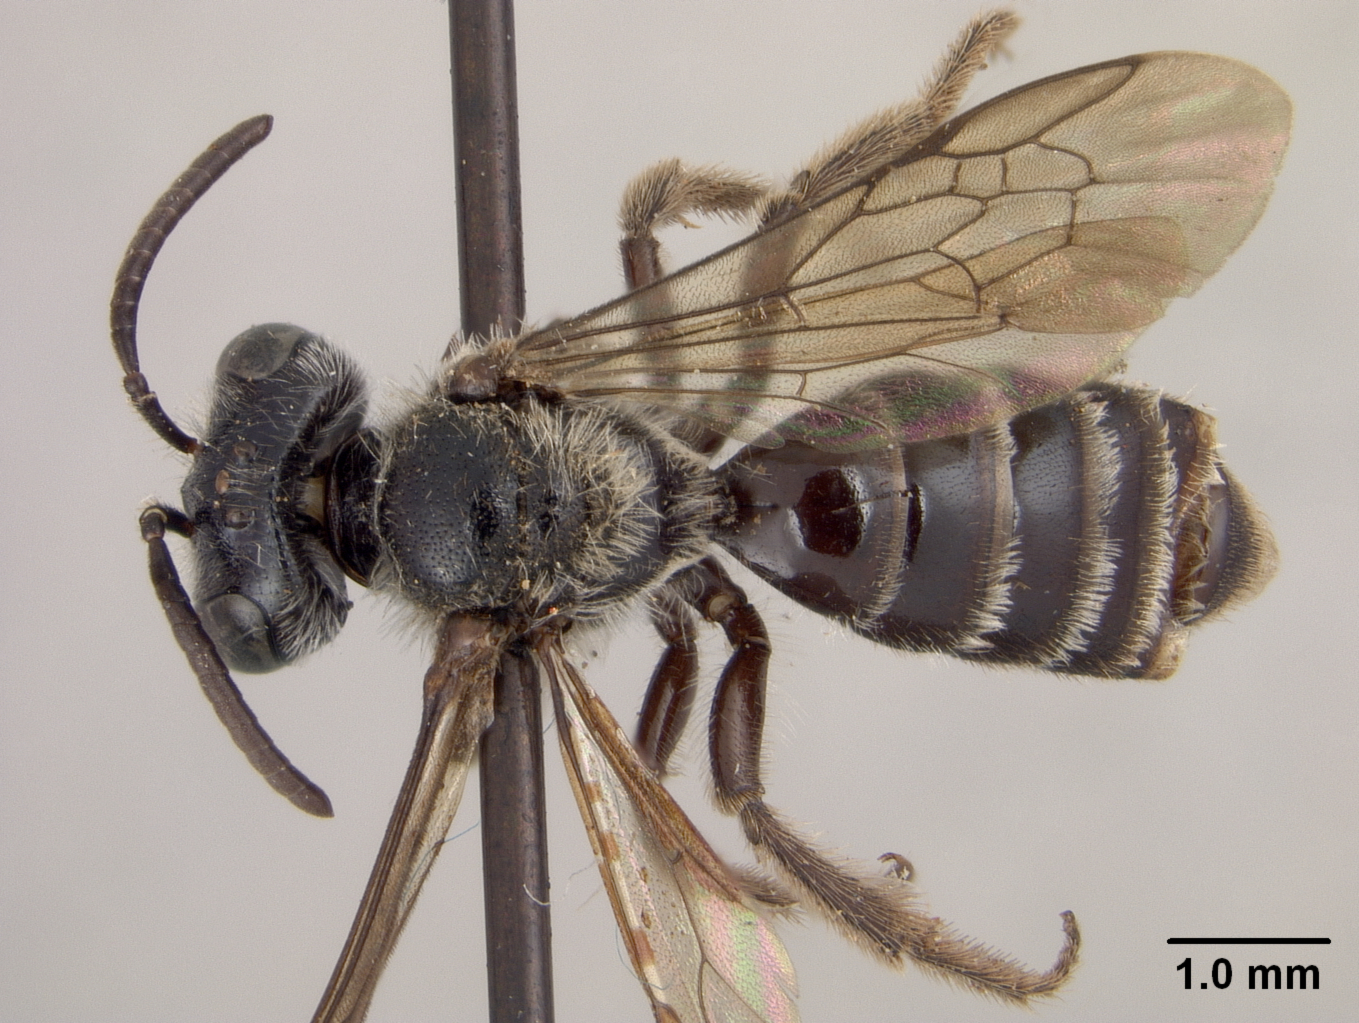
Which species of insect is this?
Andrena vidalesi
